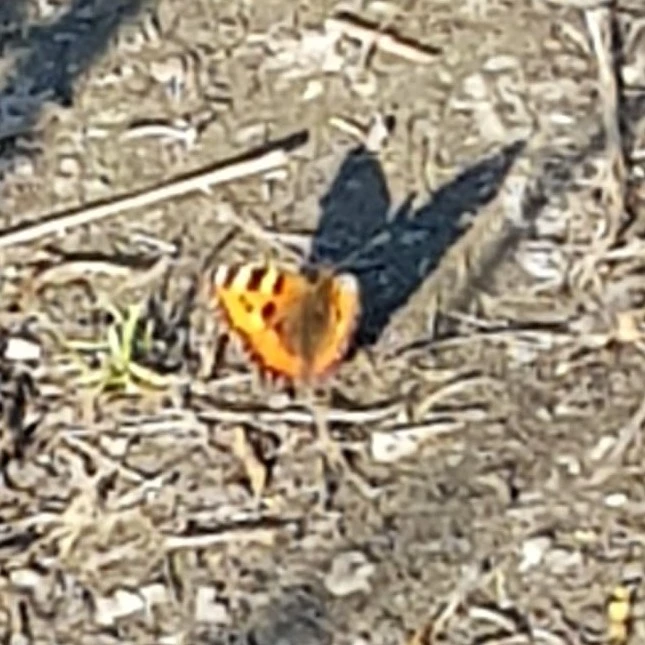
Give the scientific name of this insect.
Aglais urticae
